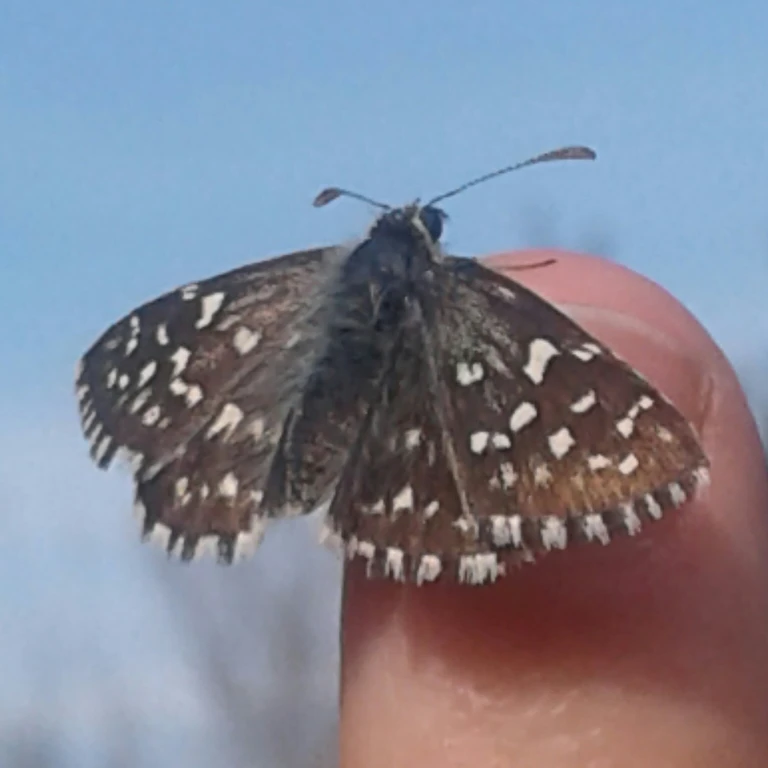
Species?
Pyrgus malvae
